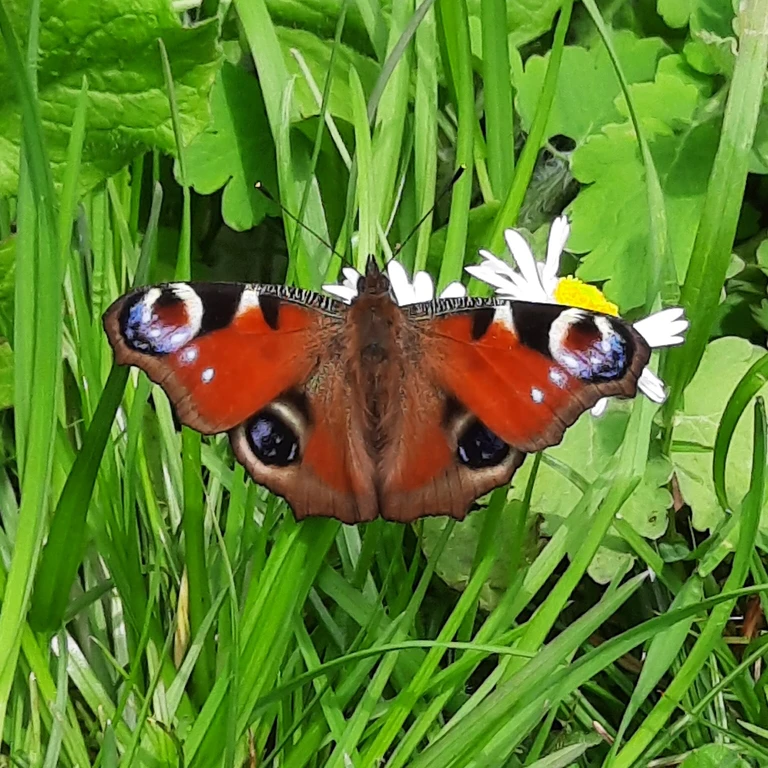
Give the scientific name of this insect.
Aglais io
